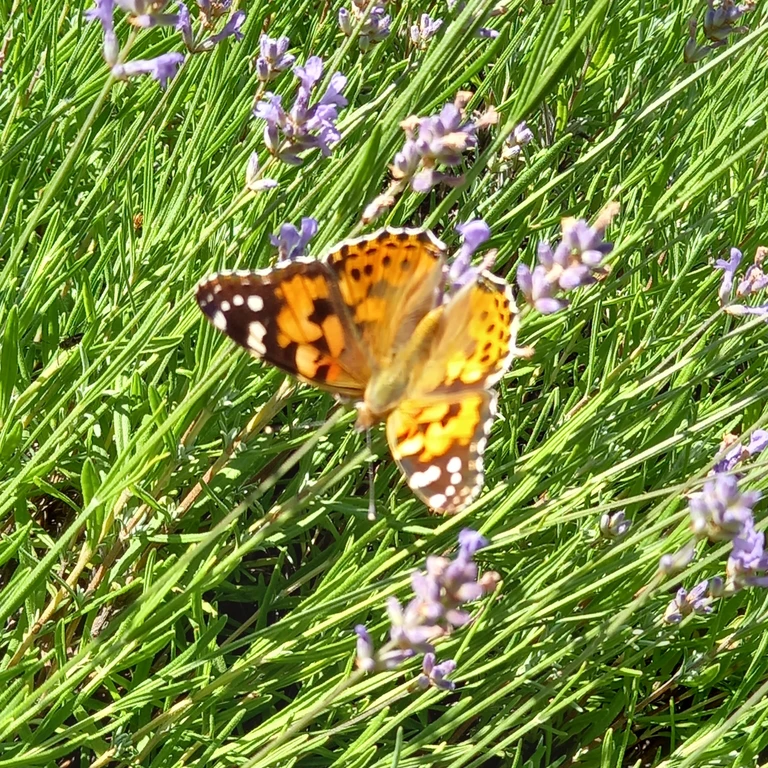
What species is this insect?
Vanessa cardui
